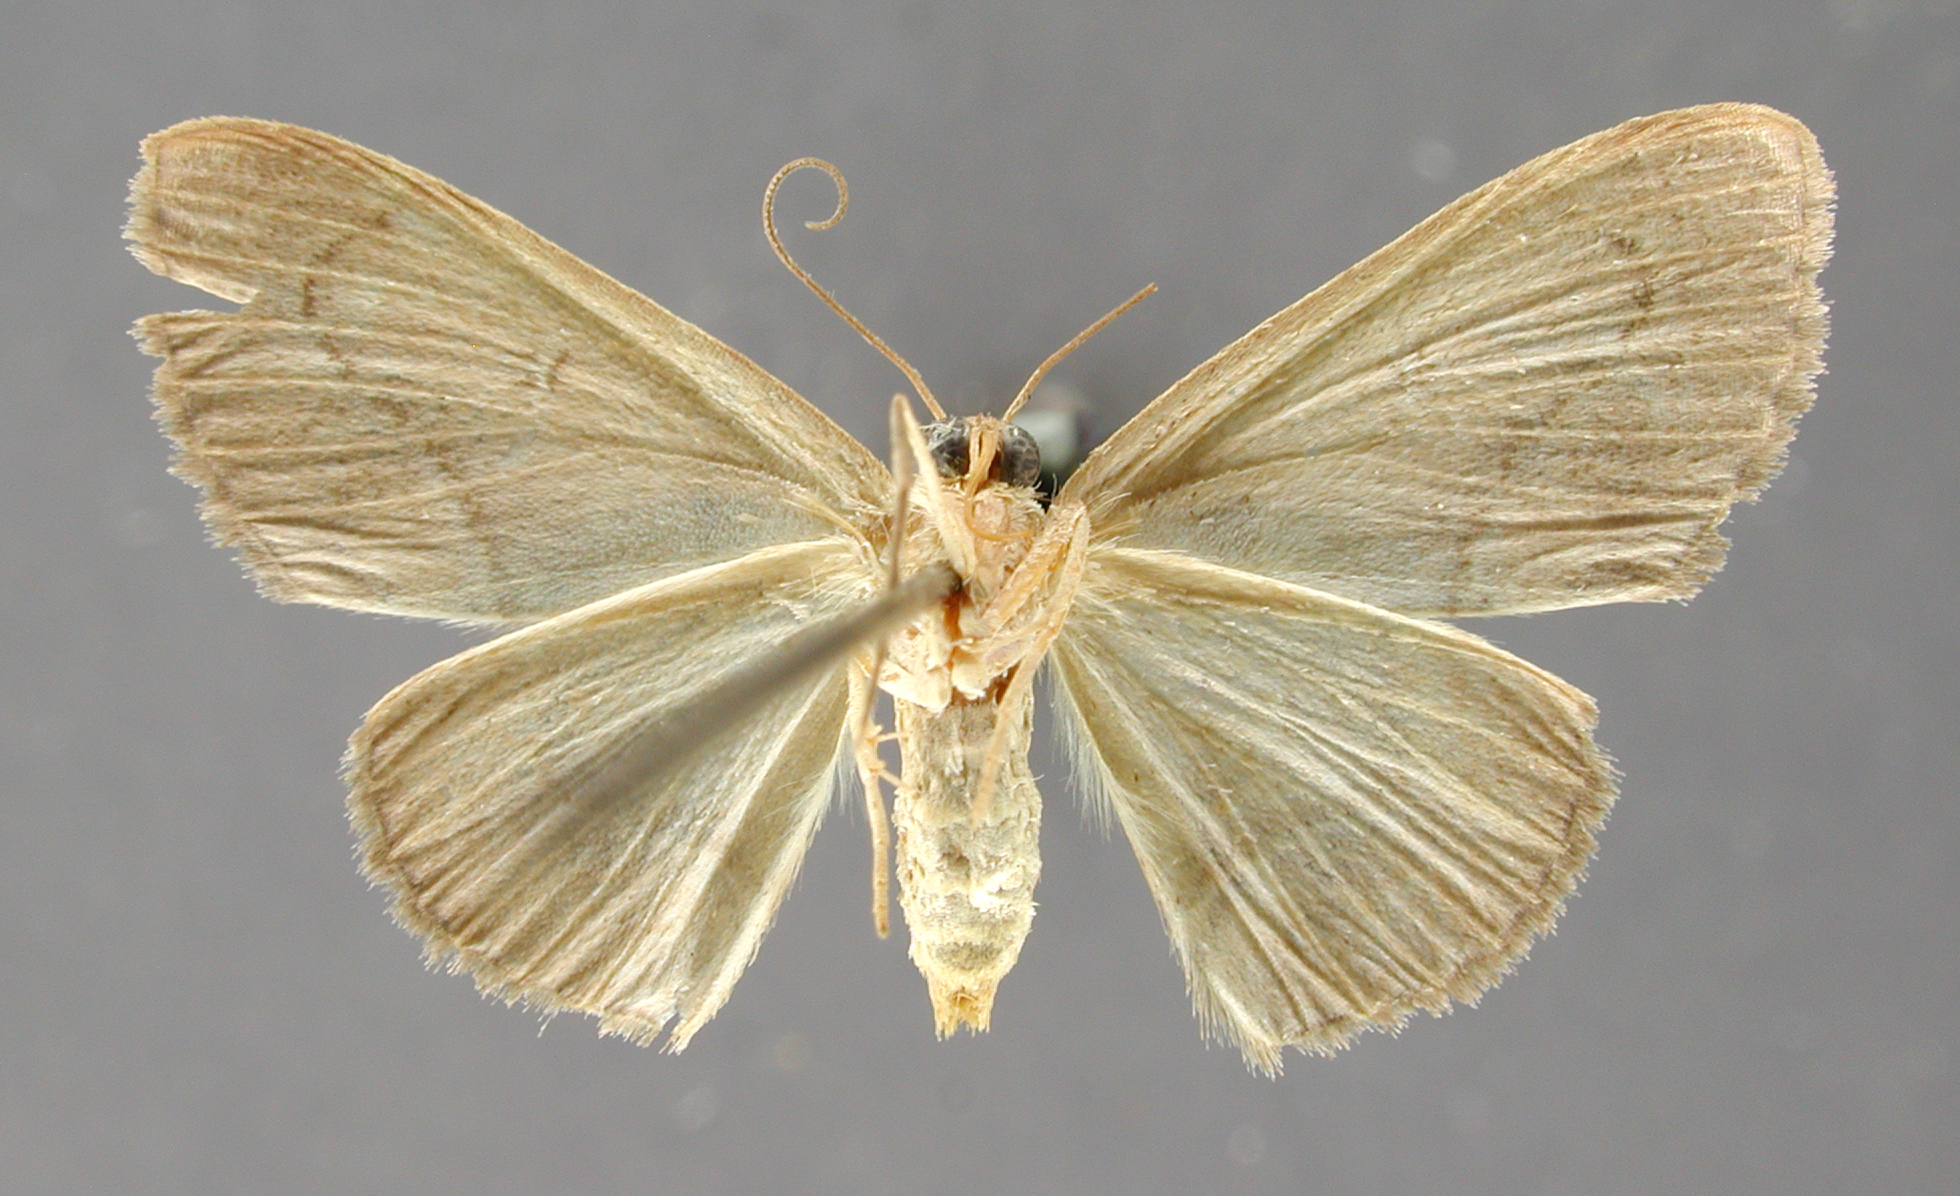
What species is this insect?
Dichromatopodia naltona
